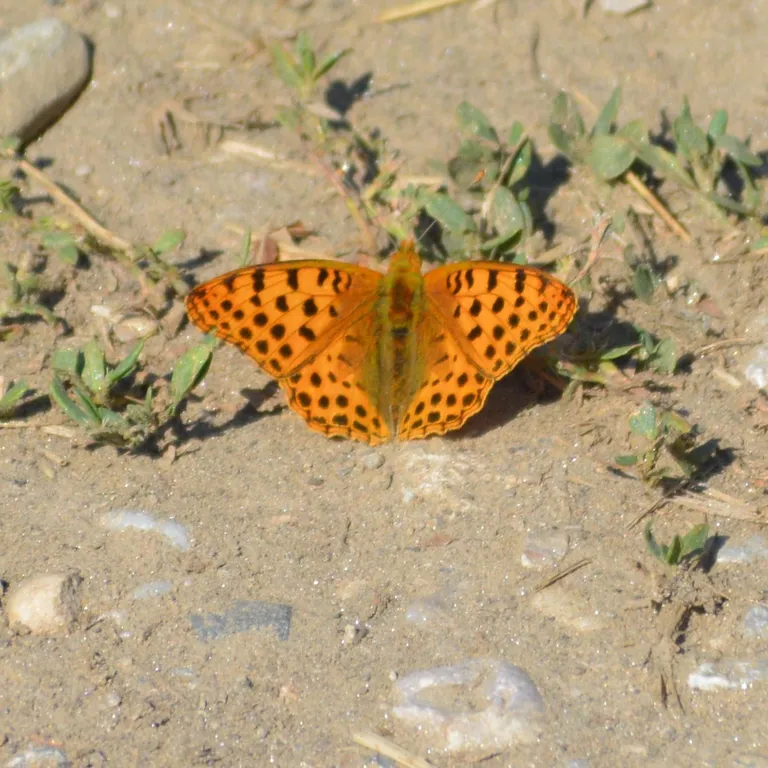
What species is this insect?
Issoria lathonia
